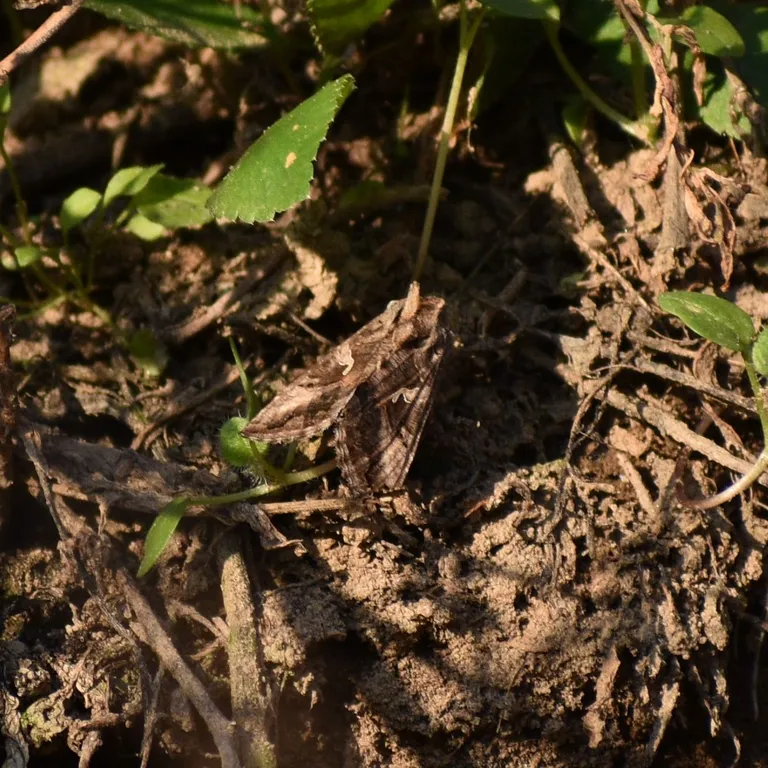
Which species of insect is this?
Autographa gamma
